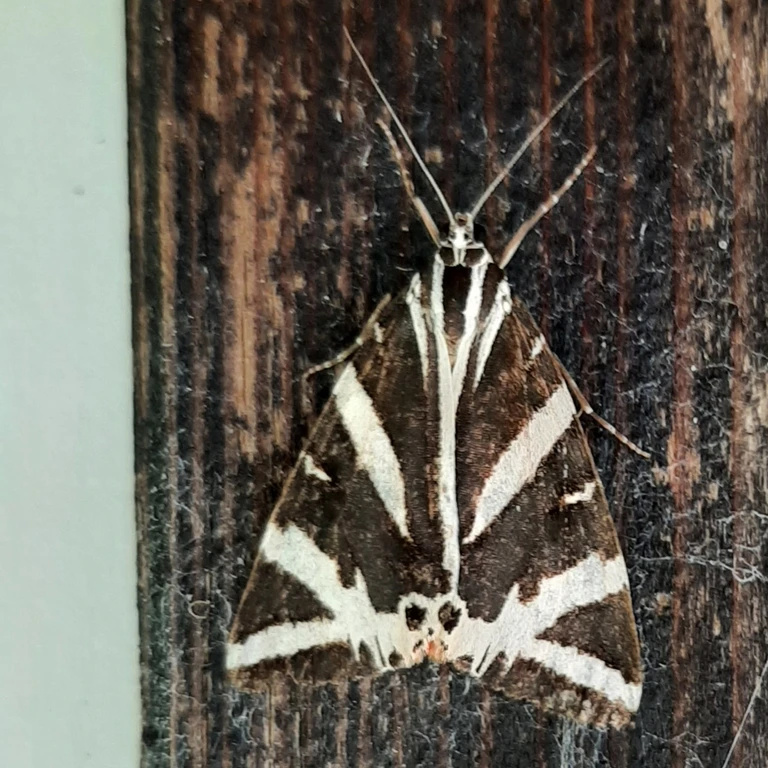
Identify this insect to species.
Euplagia quadripunctaria
